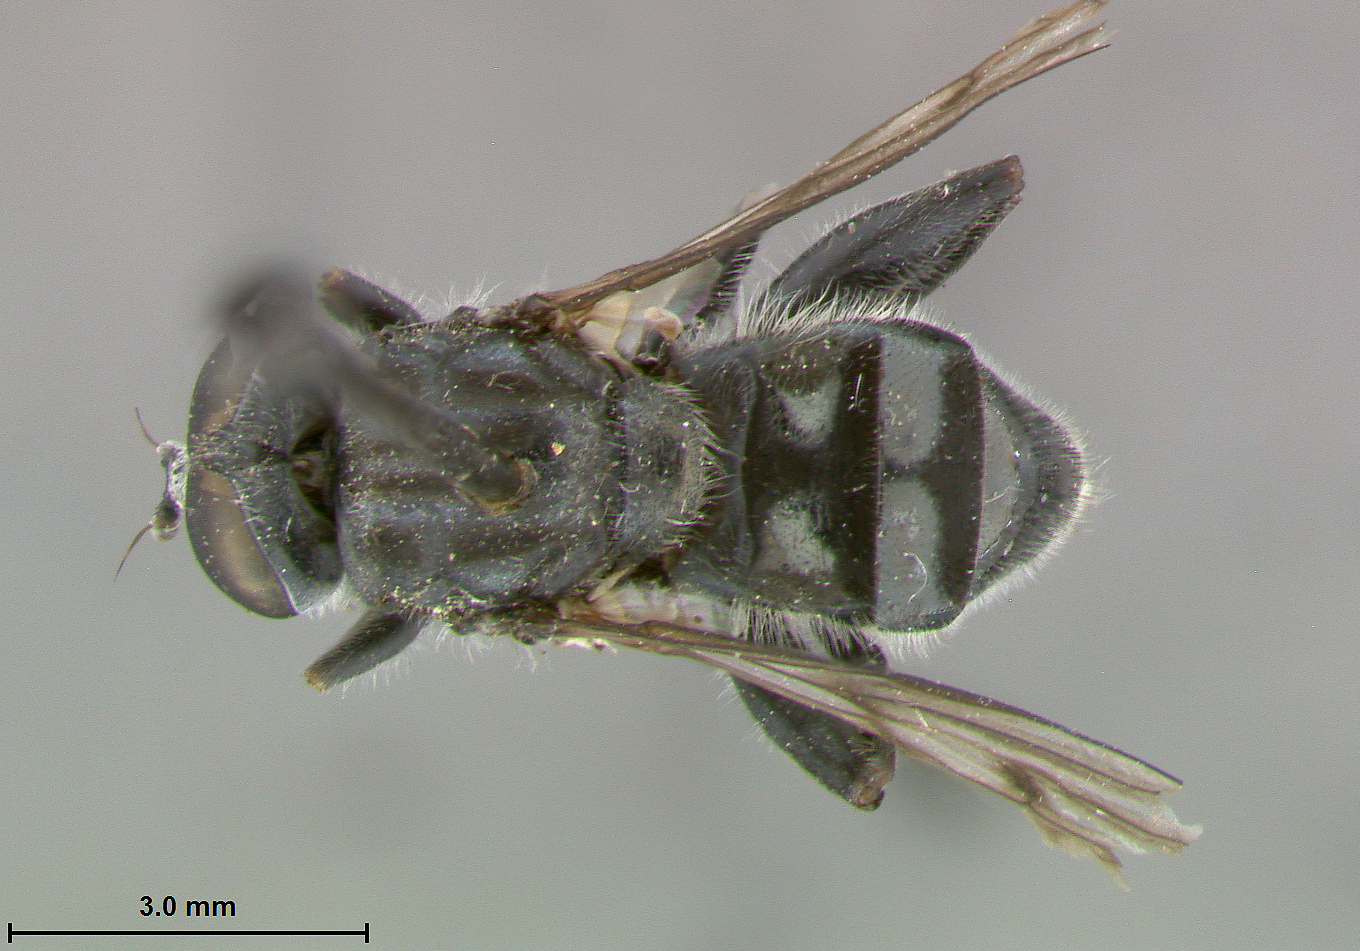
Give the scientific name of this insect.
Xylotodes sacajaweai
